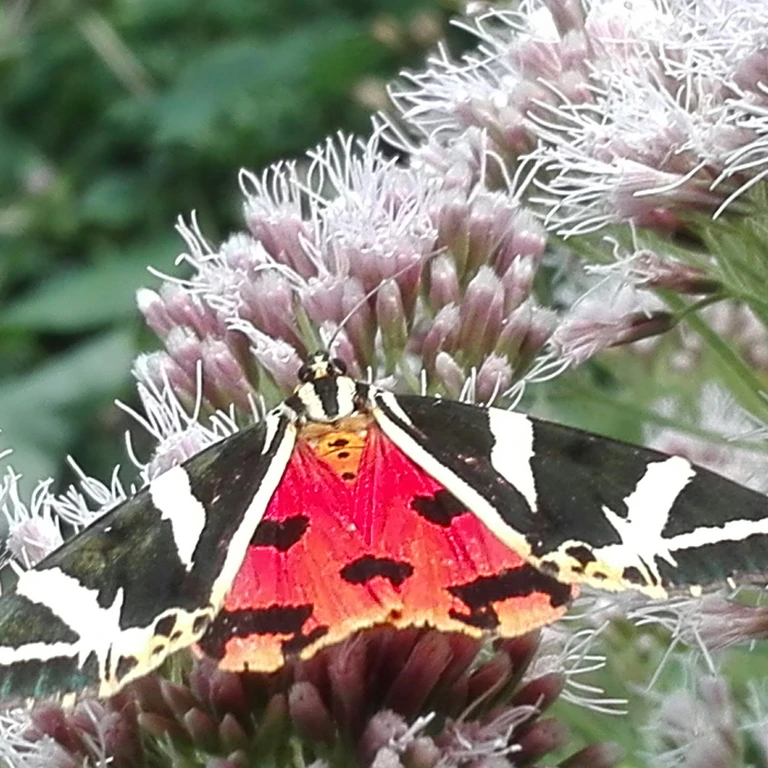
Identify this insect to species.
Euplagia quadripunctaria
